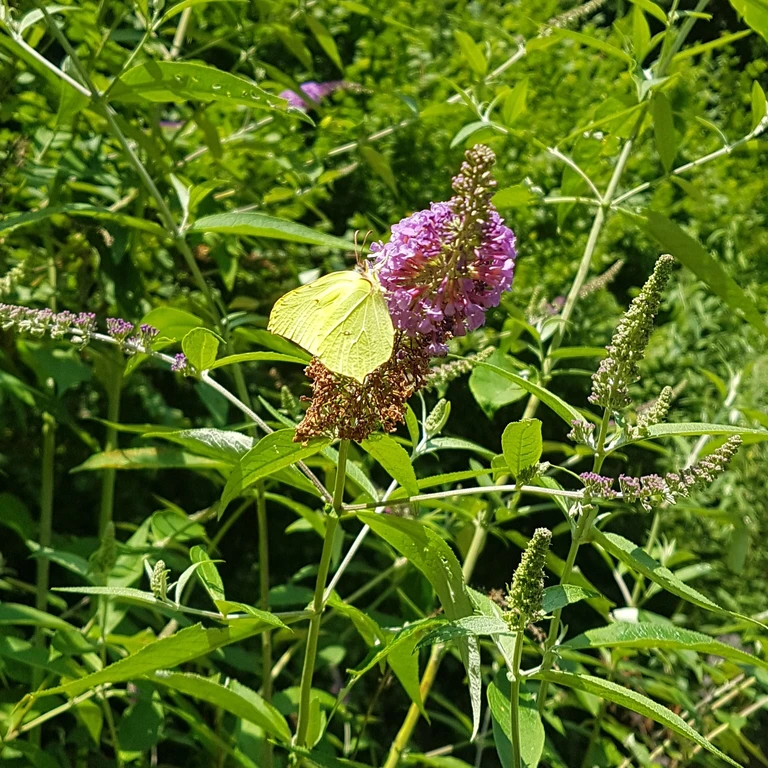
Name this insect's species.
Gonepteryx rhamni
